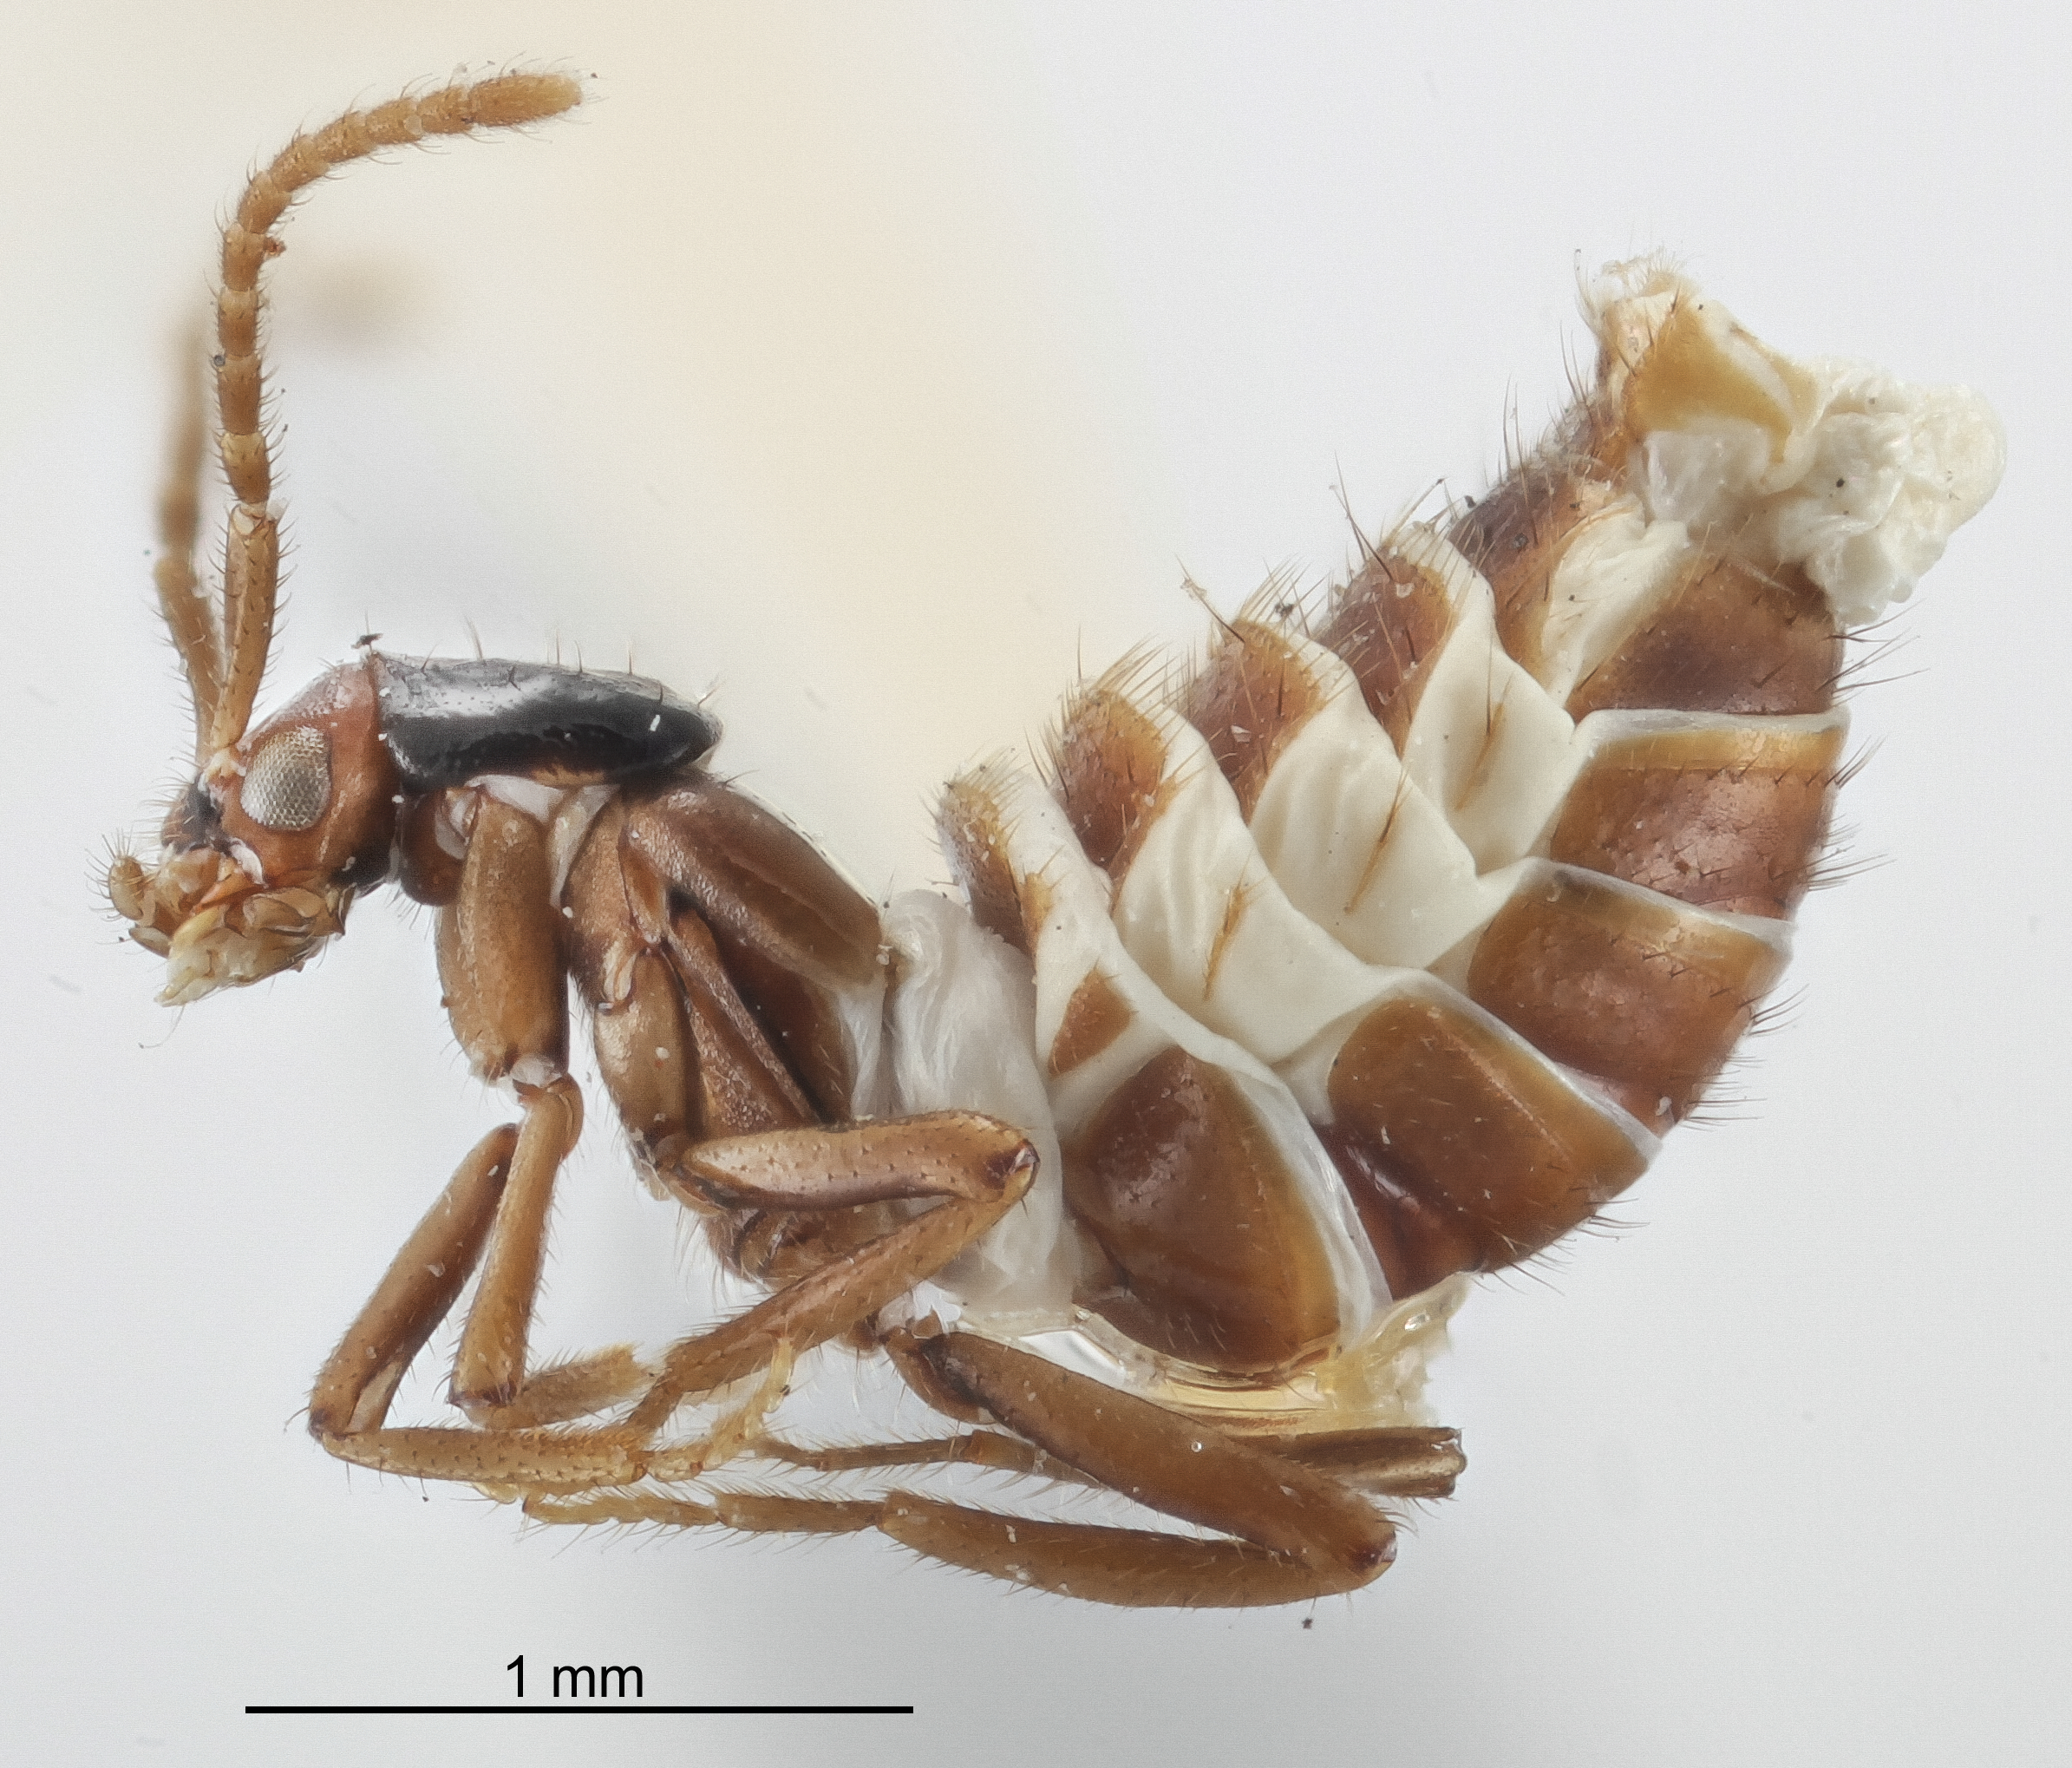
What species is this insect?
Termitogaster puncticeps
